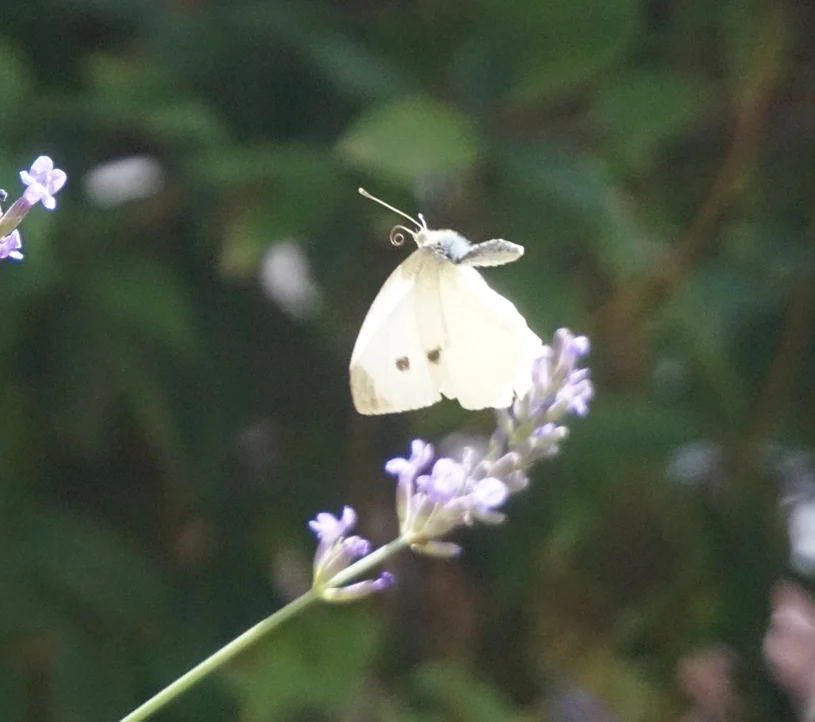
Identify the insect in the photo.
Pieris rapae
